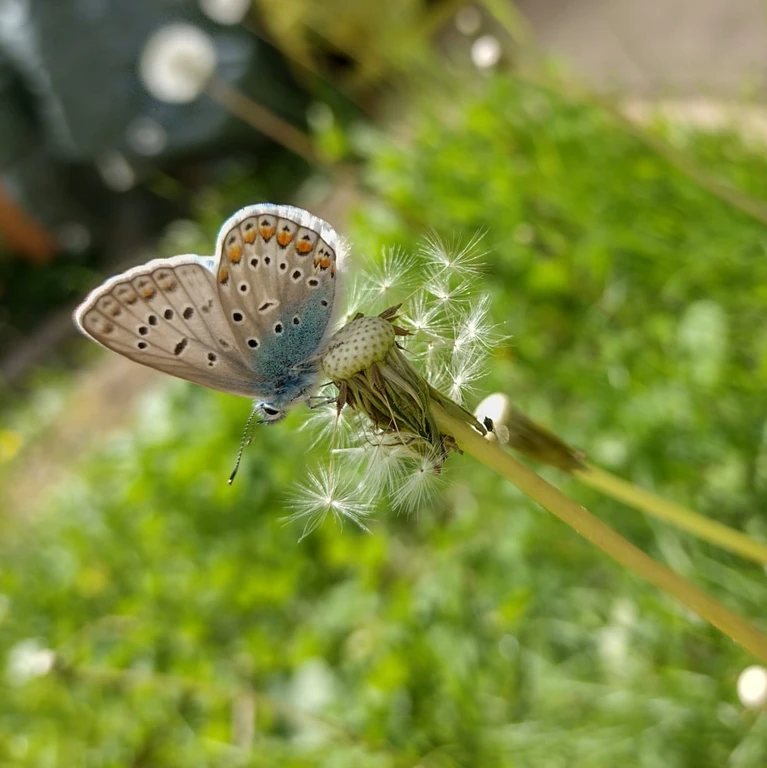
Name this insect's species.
Polyommatus icarus
